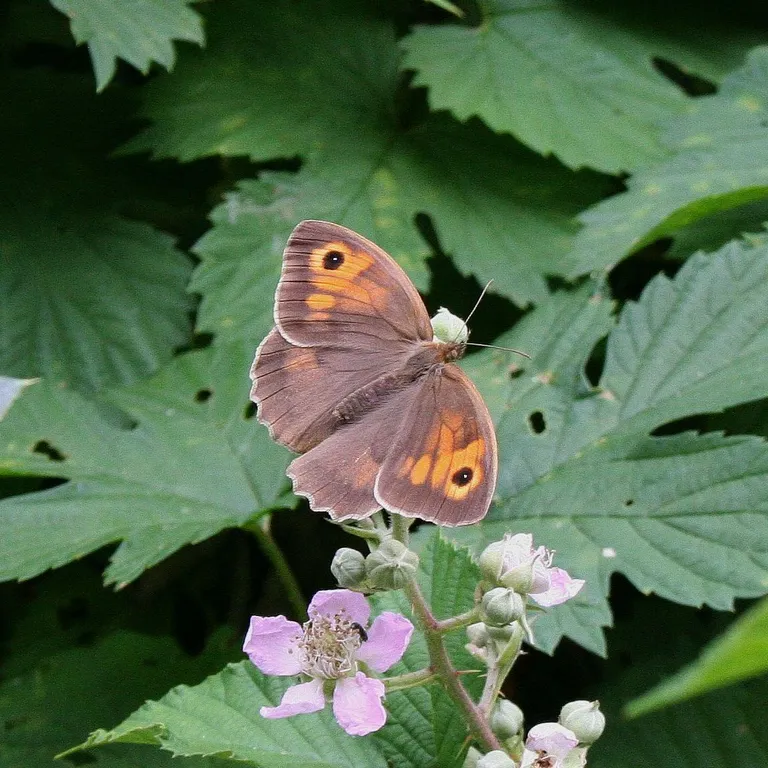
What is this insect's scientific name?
Maniola jurtina
